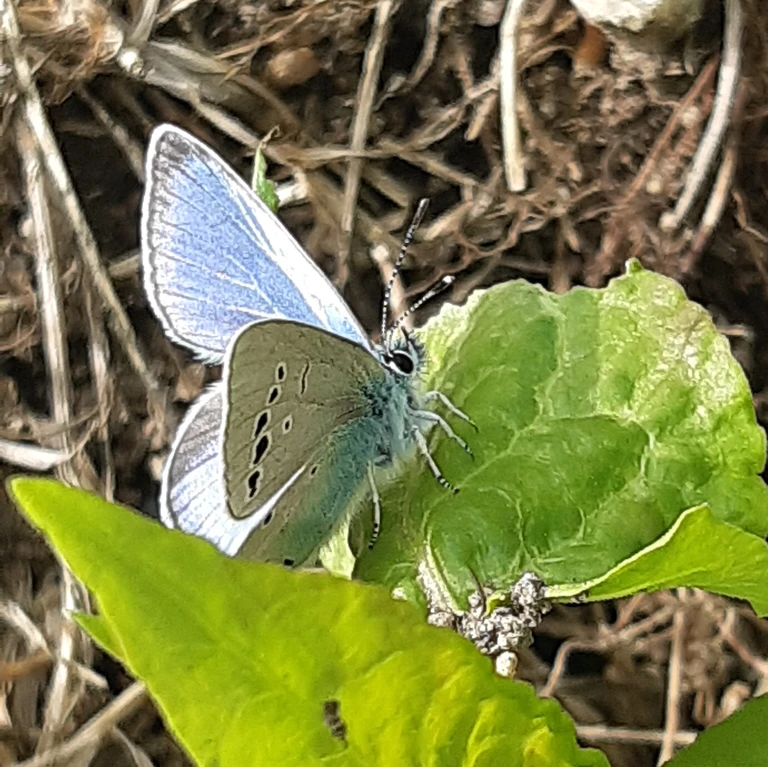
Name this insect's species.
Glaucopsyche alexis
